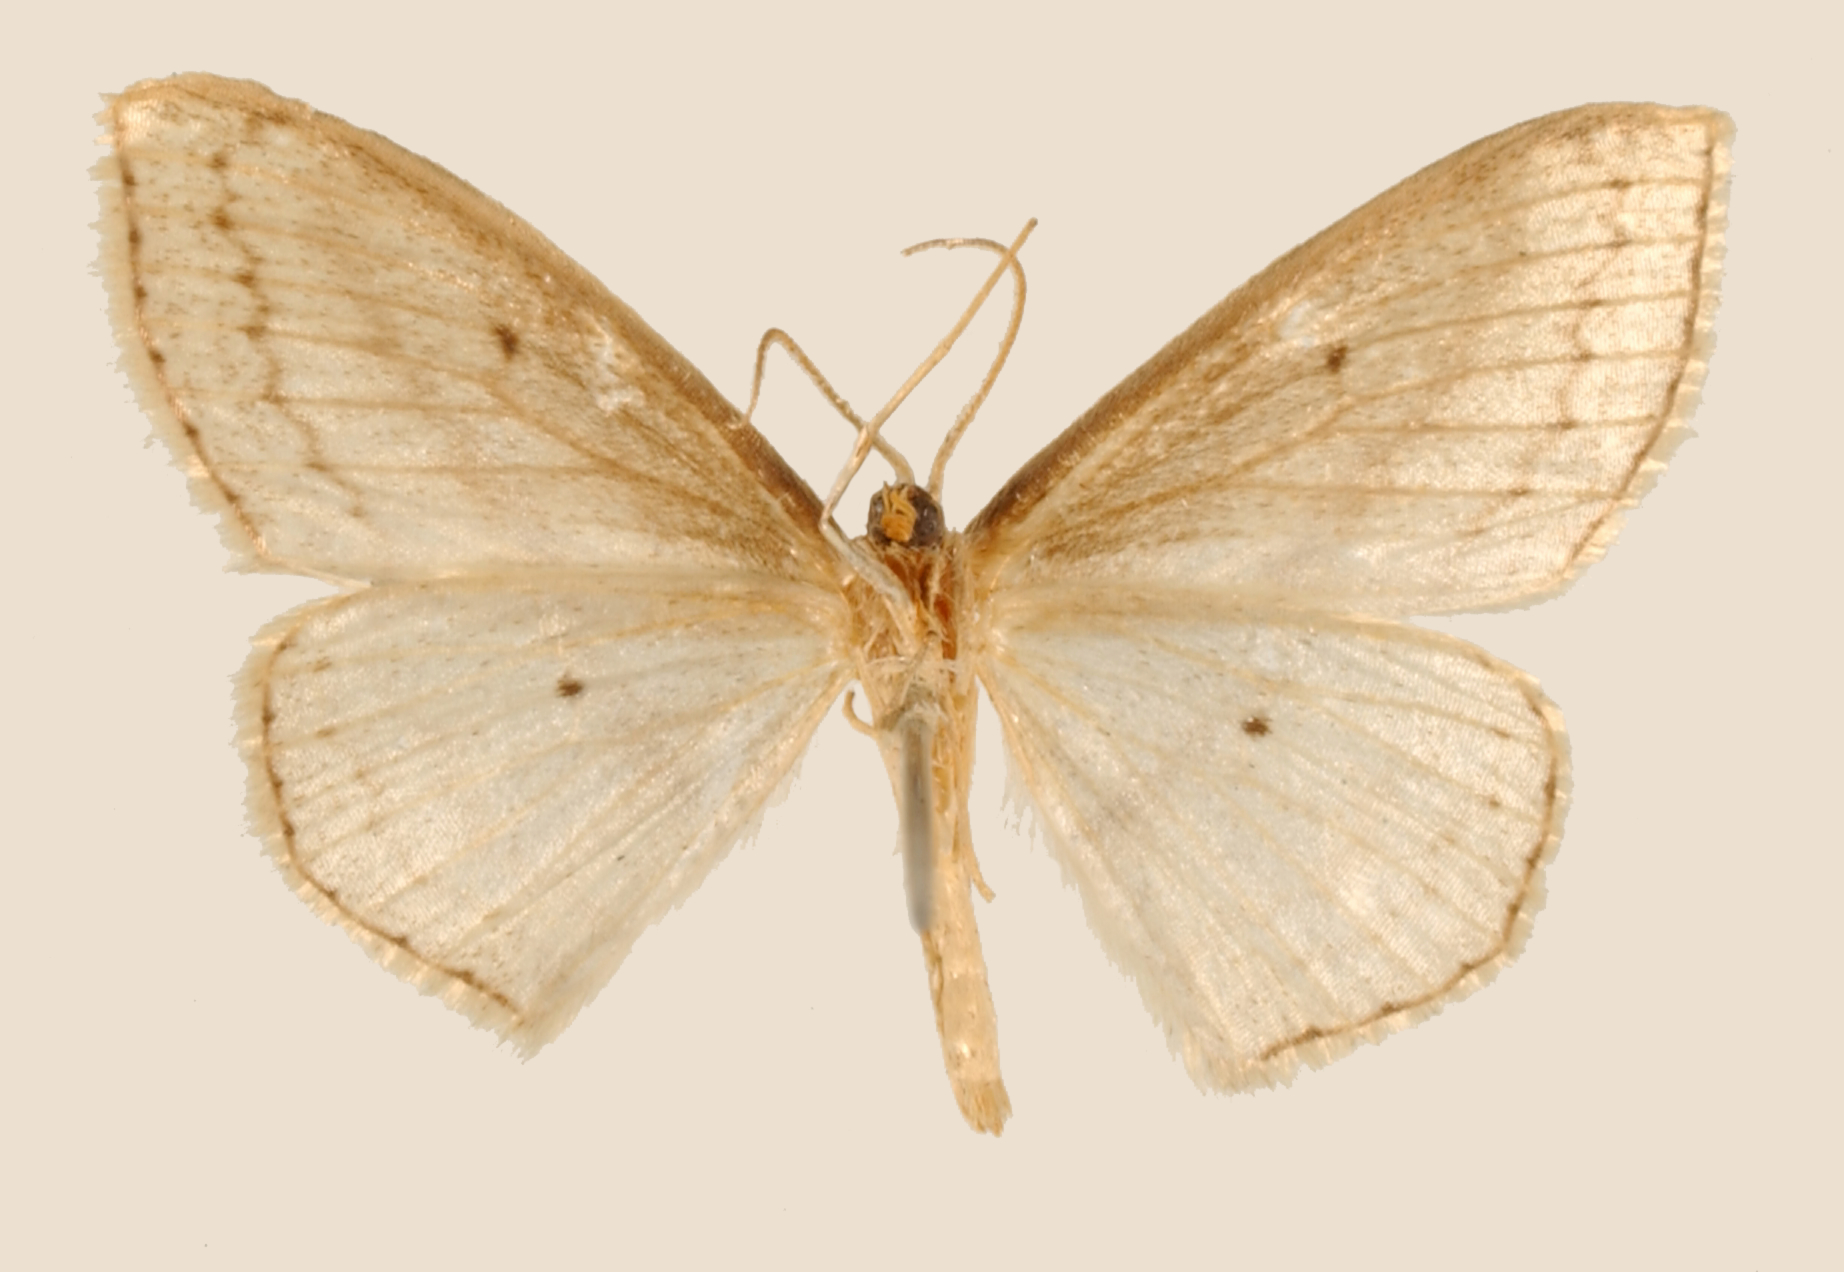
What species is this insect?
Emmiltis omissa (also Emmiltis aurantiata)
